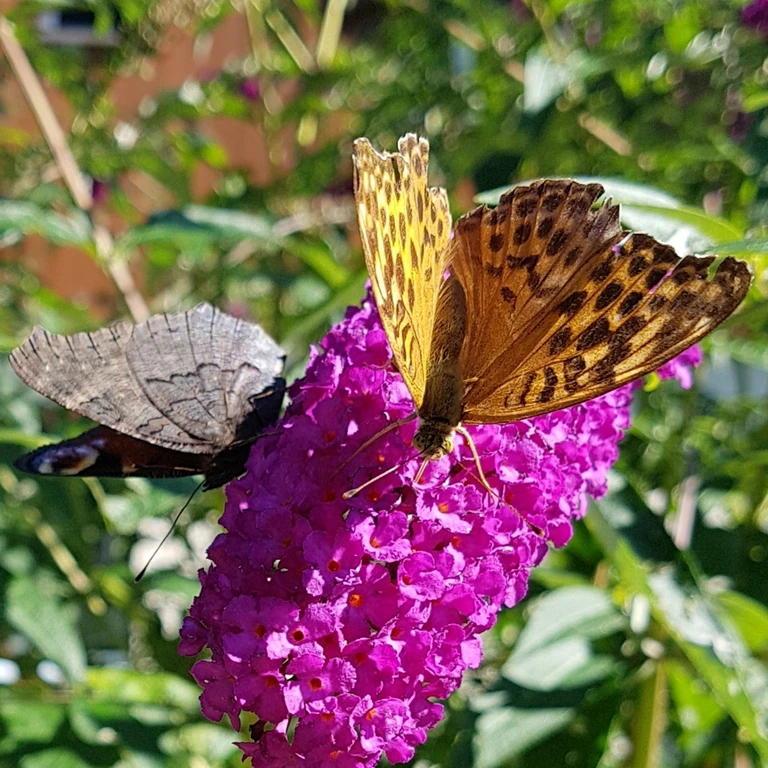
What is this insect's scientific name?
Aglais io
